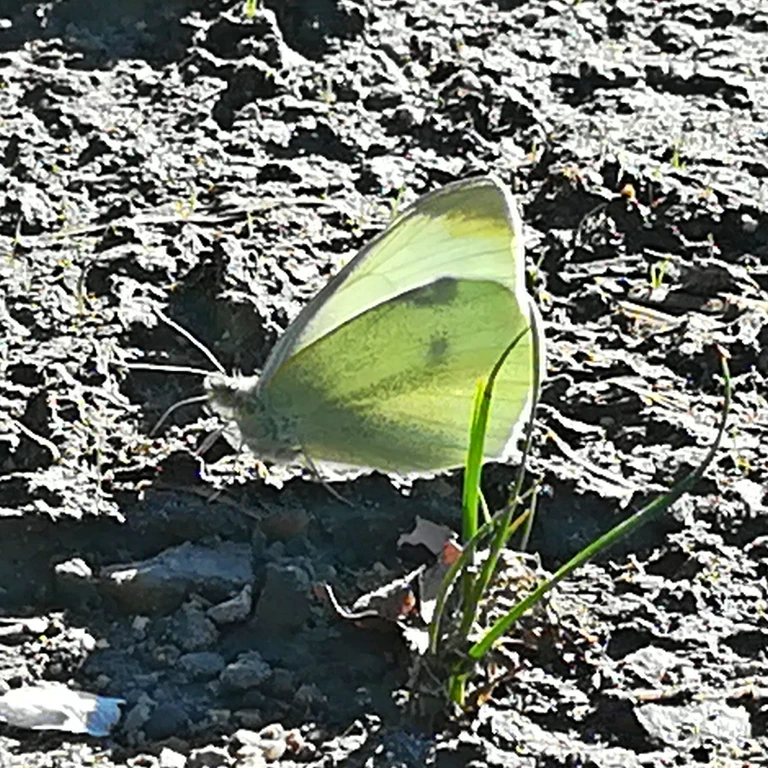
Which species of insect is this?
Pieris rapae
